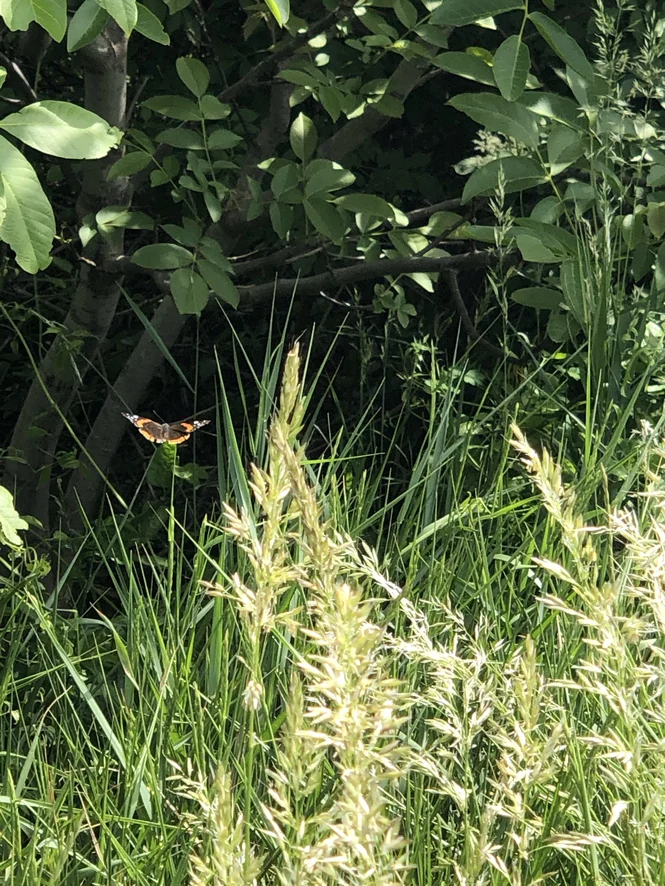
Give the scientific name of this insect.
Vanessa atalanta
